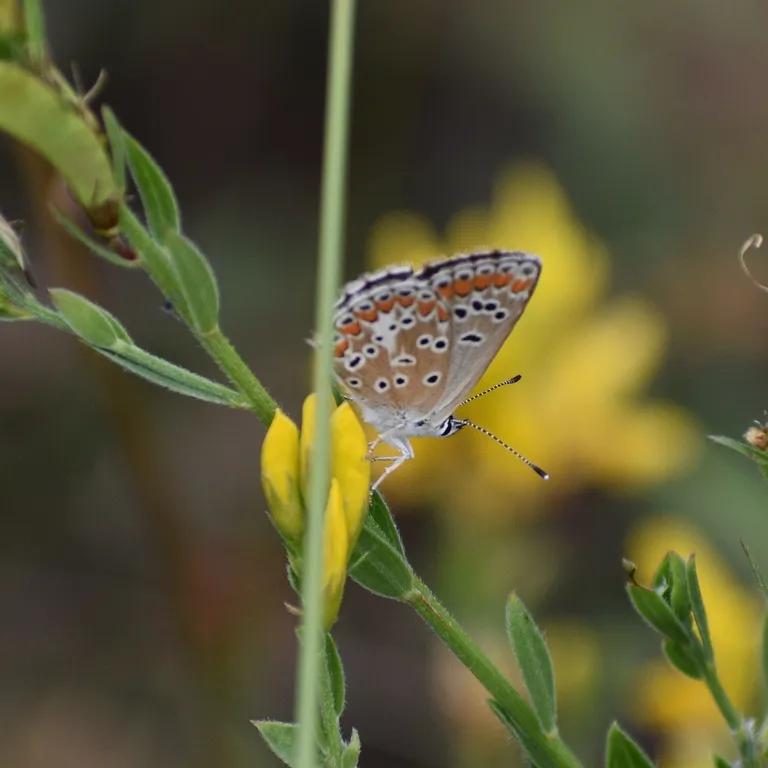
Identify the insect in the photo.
Aricia agestis/artaxerxes
